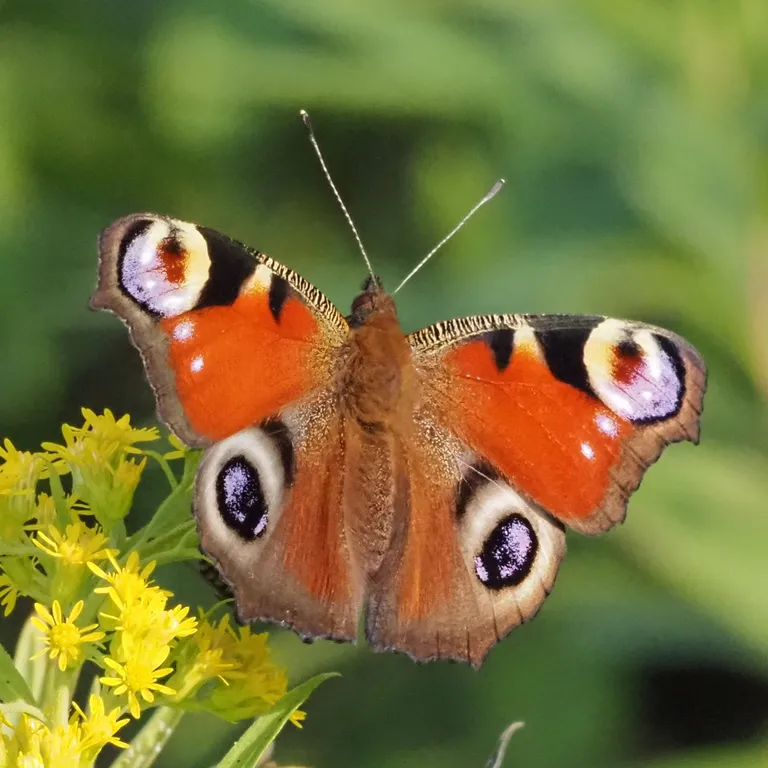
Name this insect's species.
Aglais io
